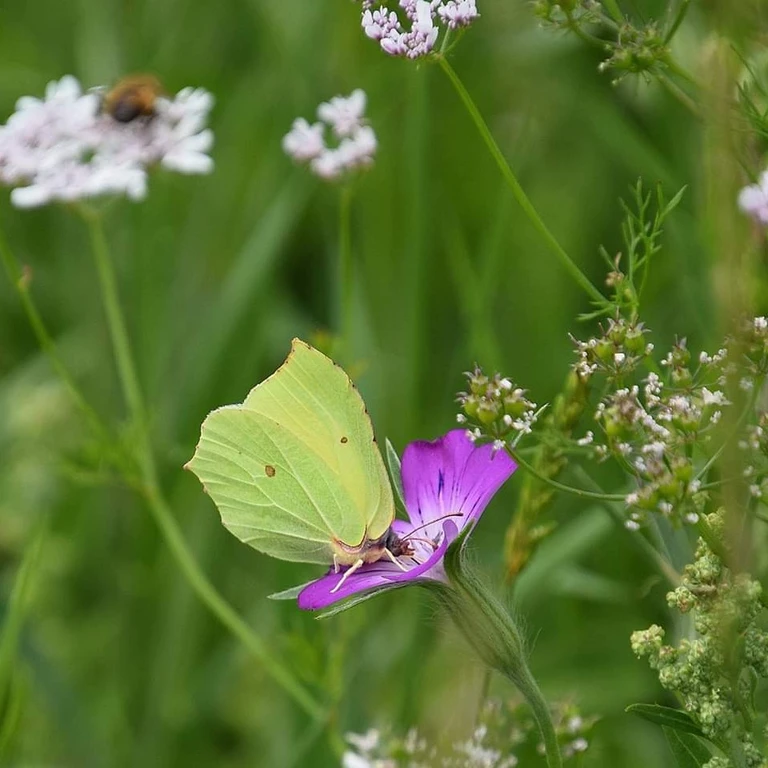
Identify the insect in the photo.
Gonepteryx rhamni
